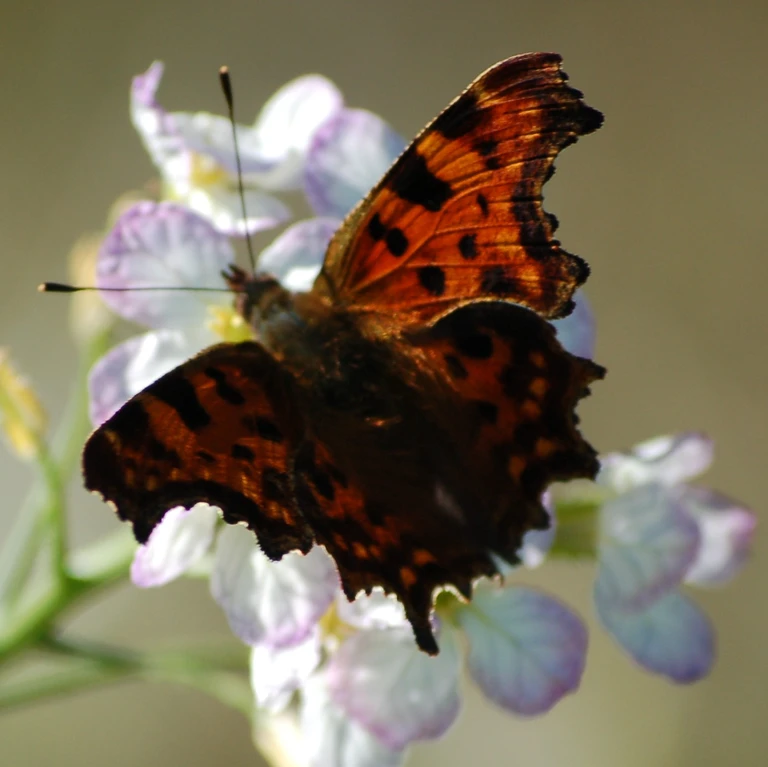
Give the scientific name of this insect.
Polygonia c-album
